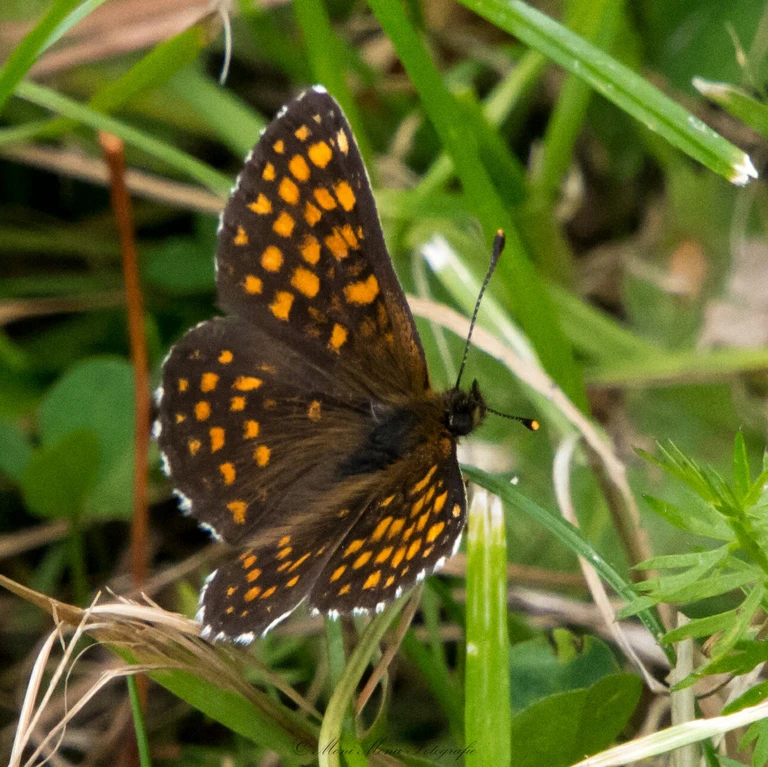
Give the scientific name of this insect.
Melitaea diamina
